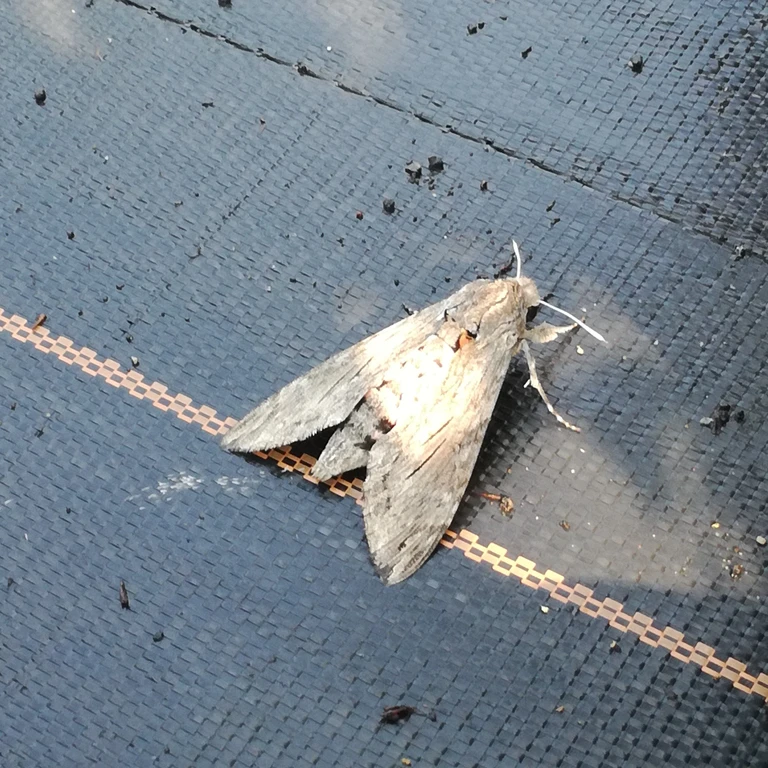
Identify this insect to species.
Agrius convolvuli
